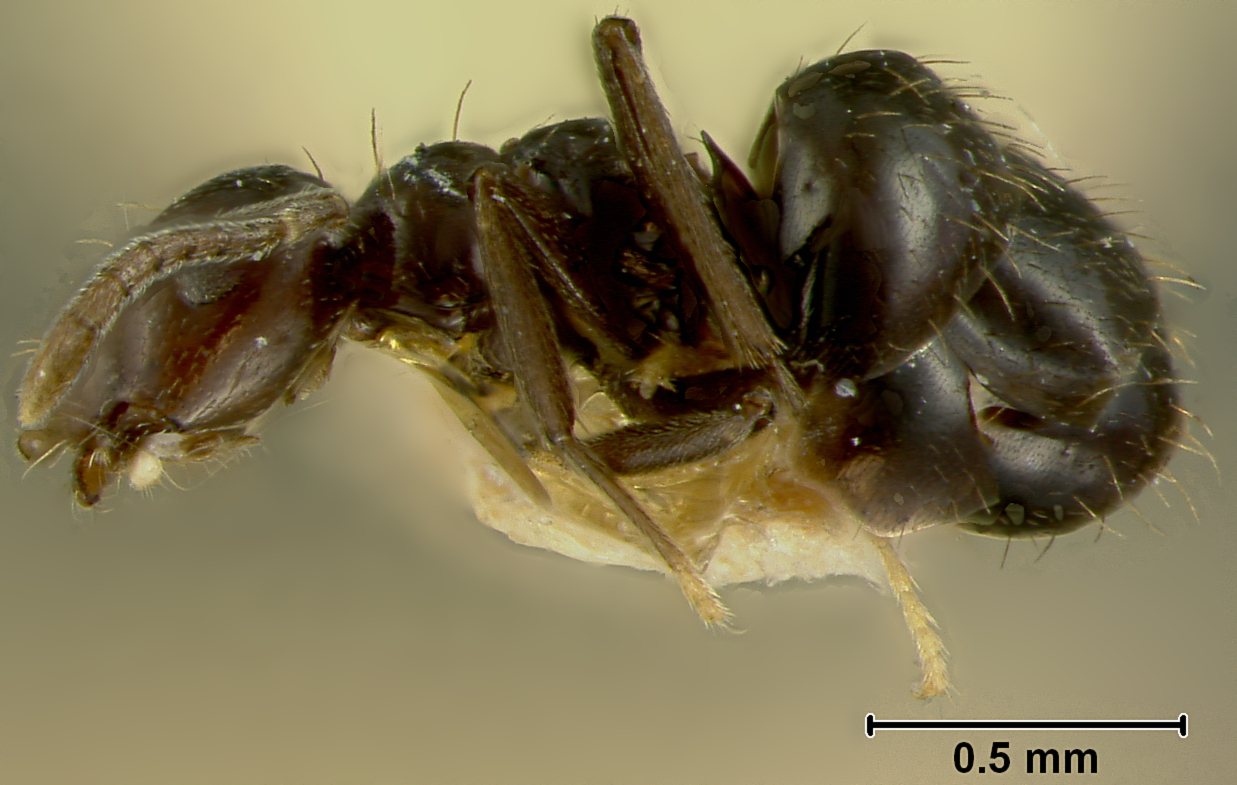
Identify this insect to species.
Brachymyrmex gagates
